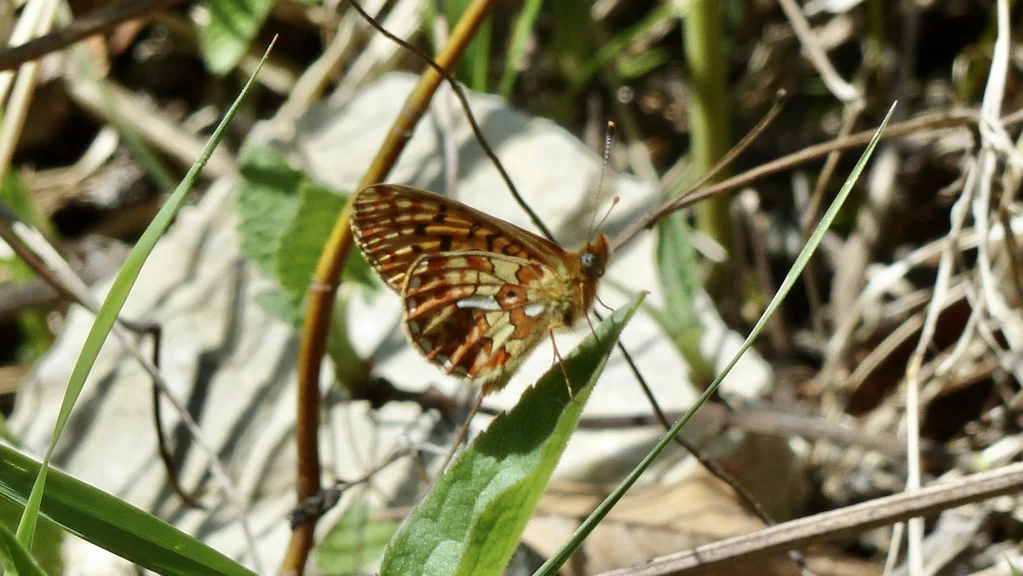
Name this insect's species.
Boloria euphrosyne (also Clossiana euphrosyne)
